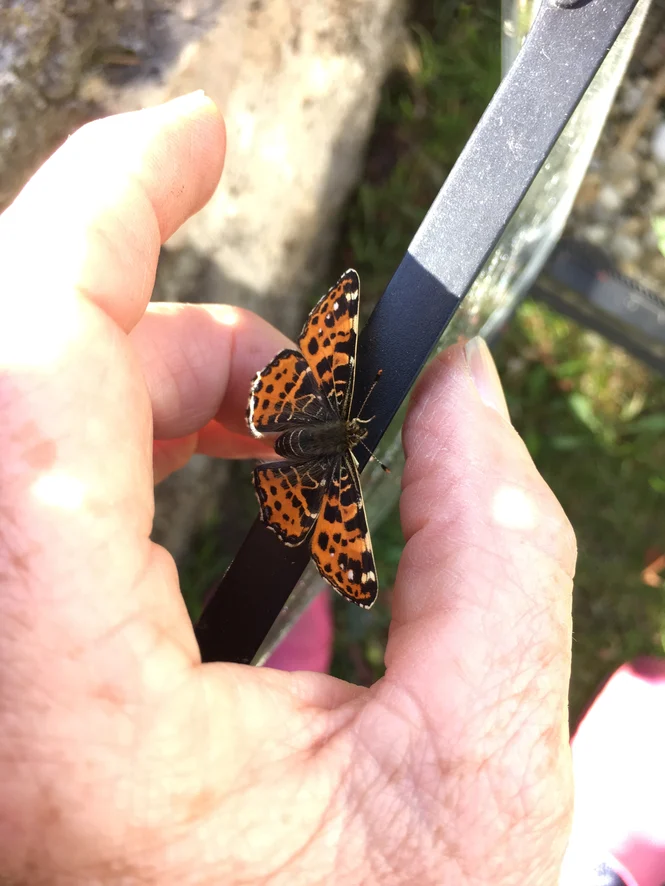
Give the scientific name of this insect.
Araschnia levana
